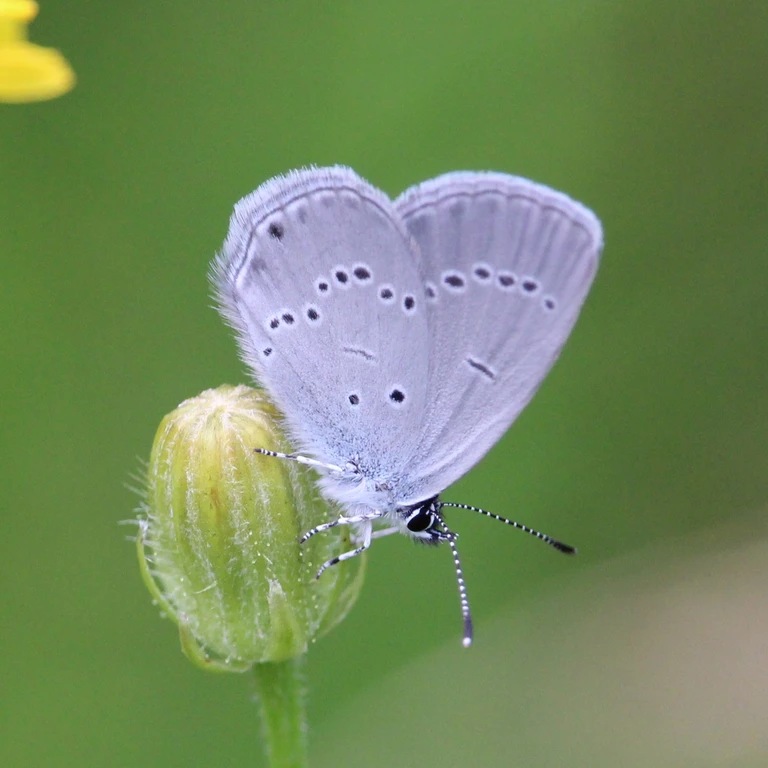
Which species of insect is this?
Cupido minimus
